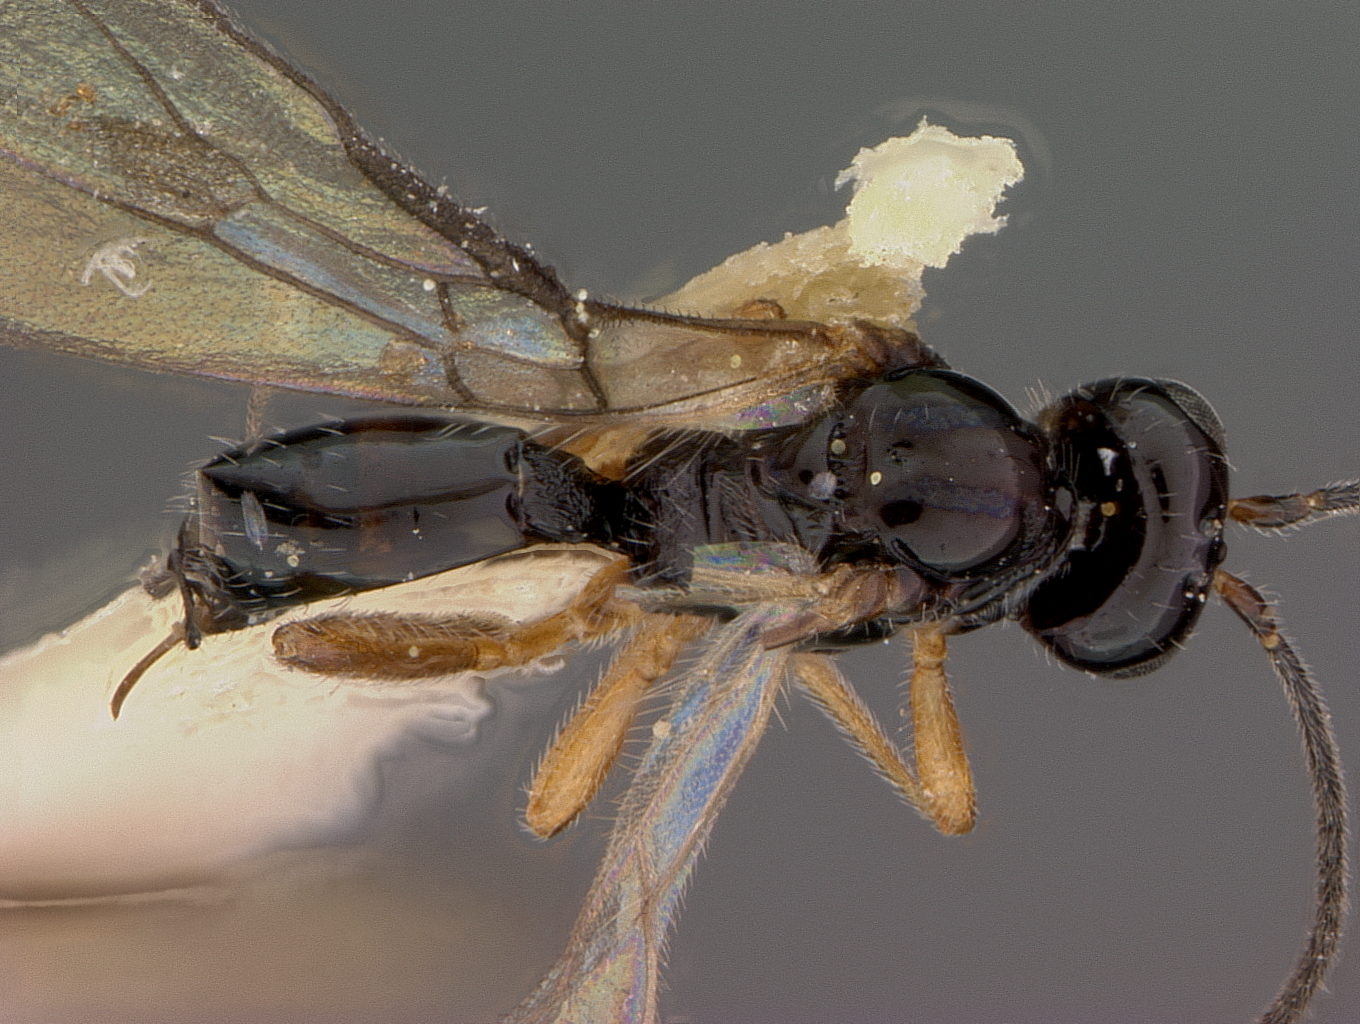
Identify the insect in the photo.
Opius blancasi
